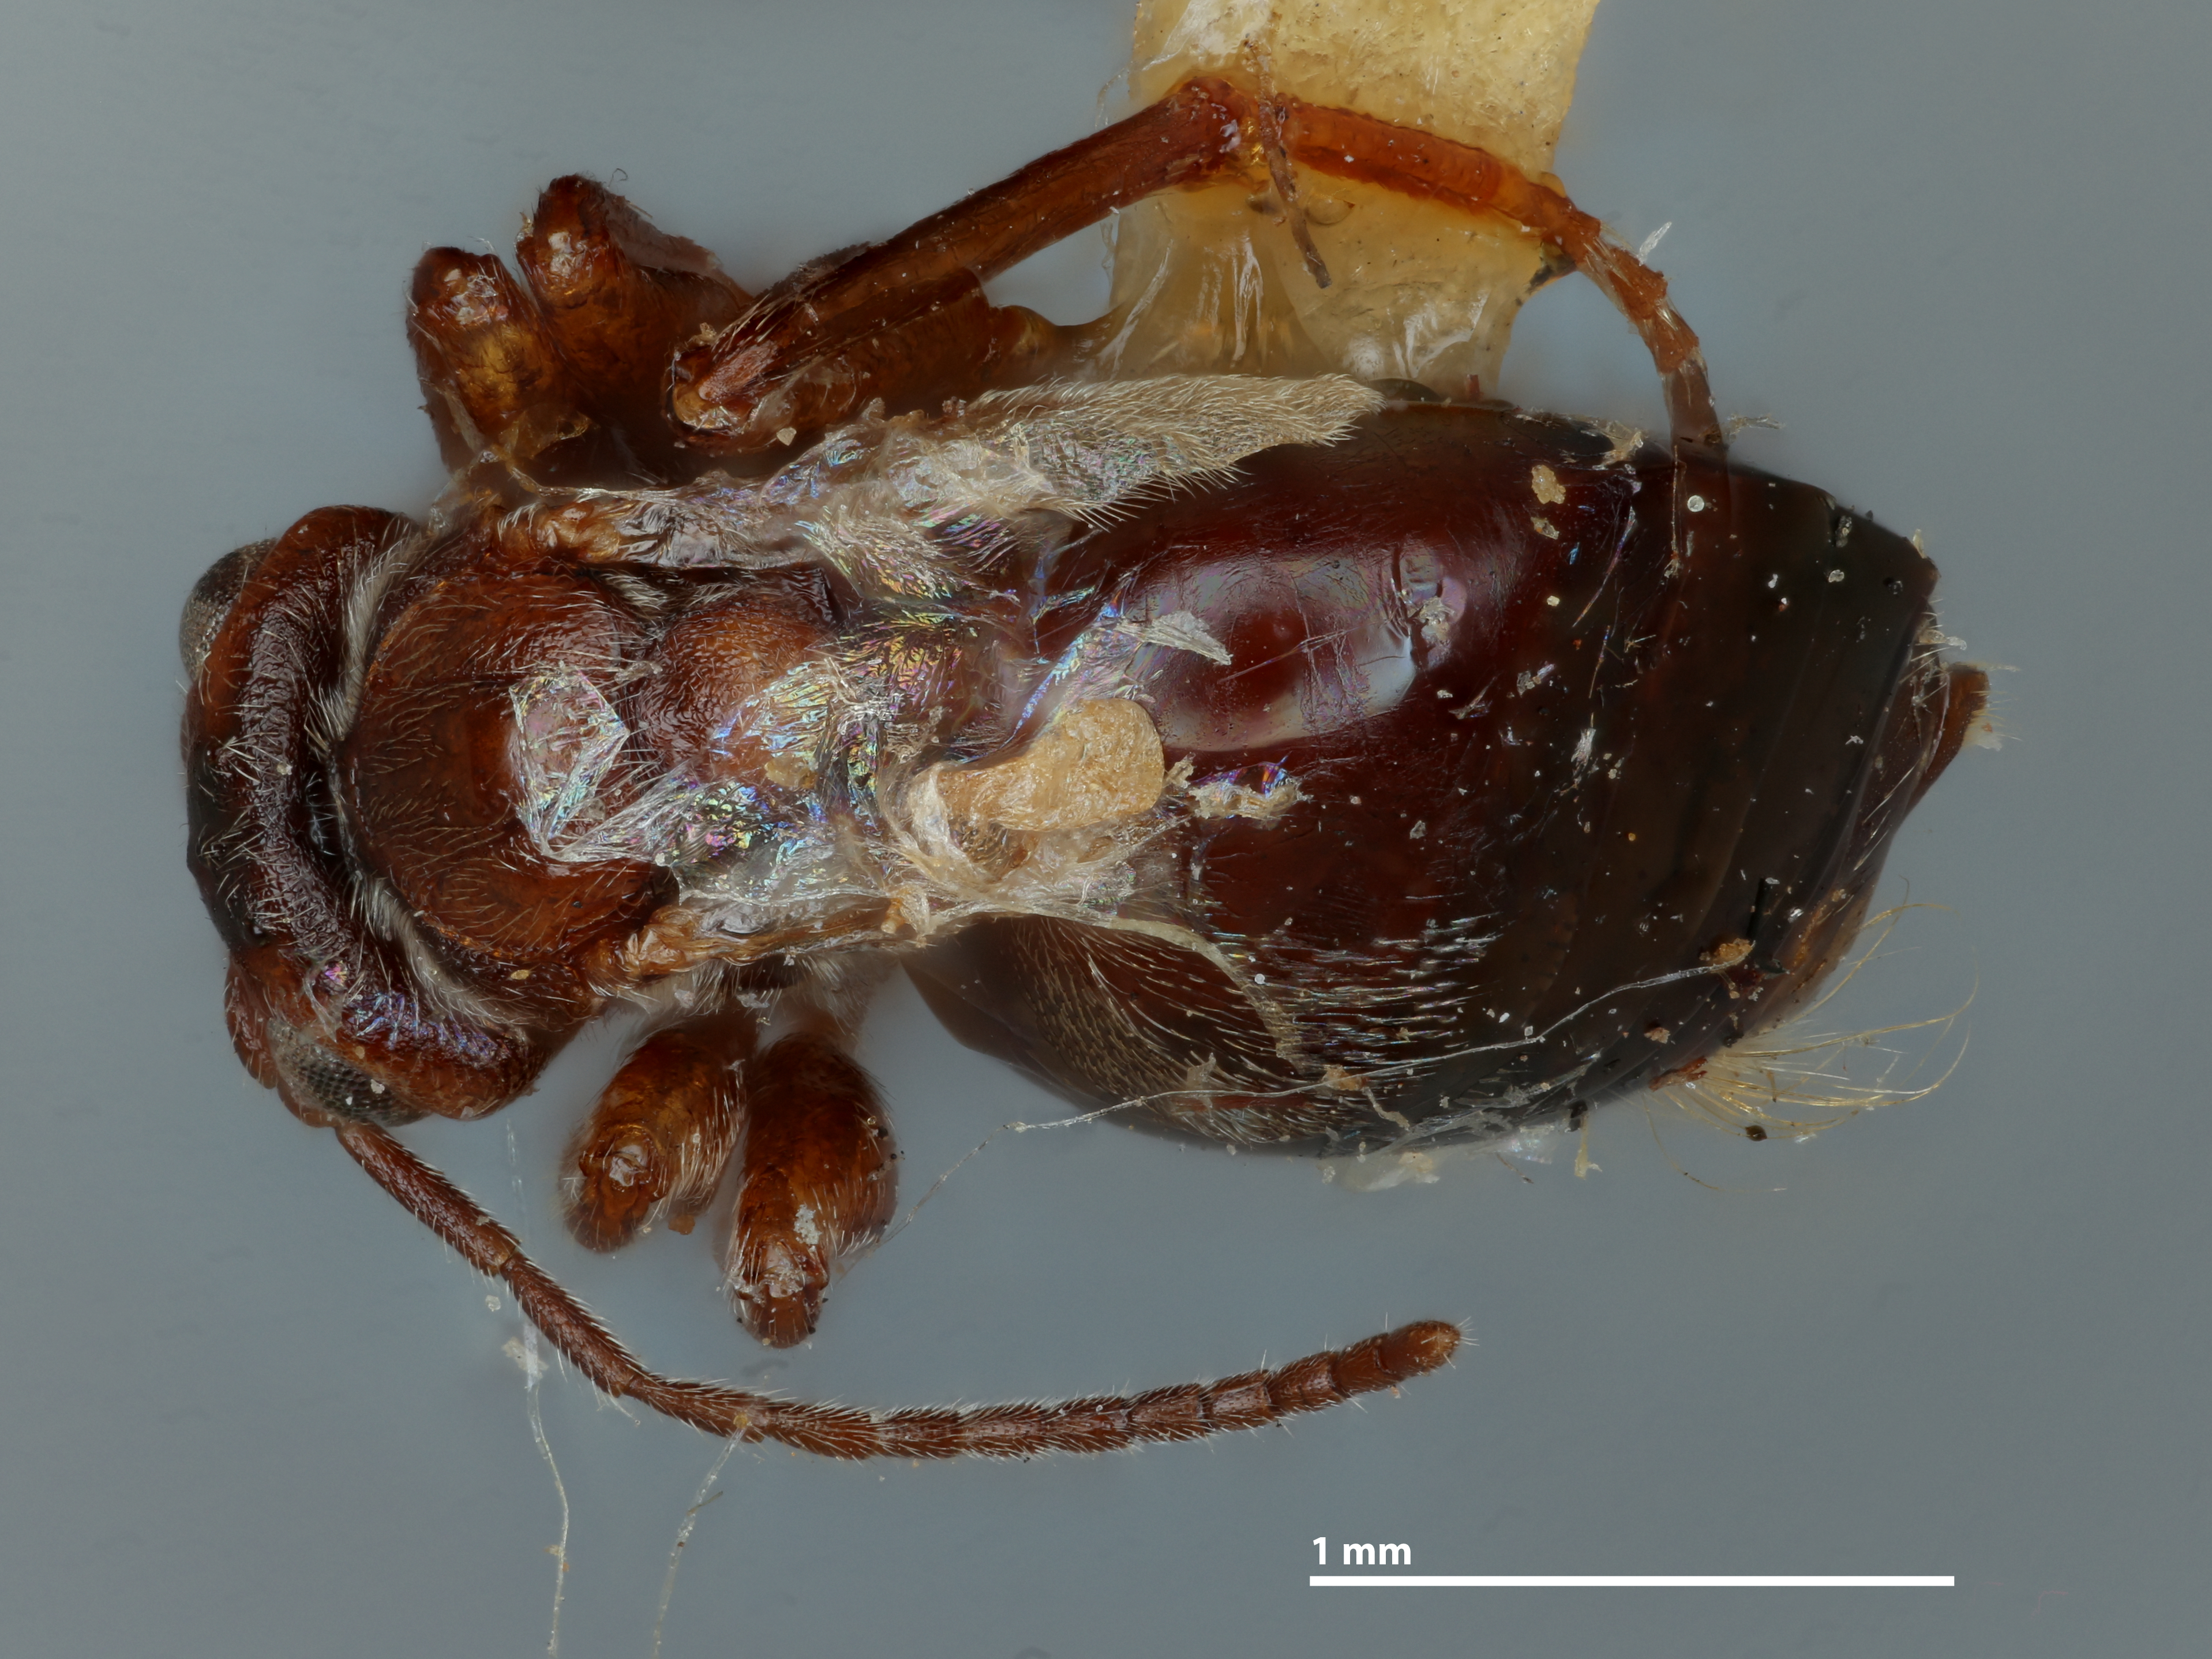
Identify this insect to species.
Acraspis niger
